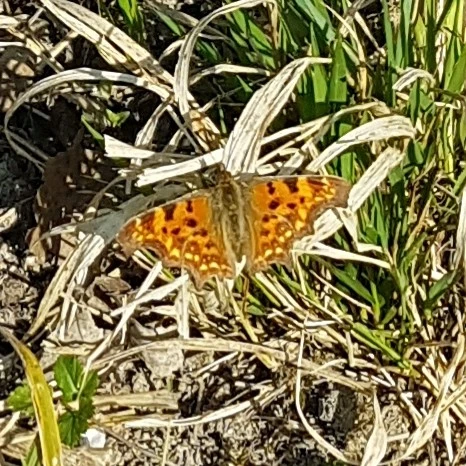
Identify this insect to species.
Polygonia c-album
